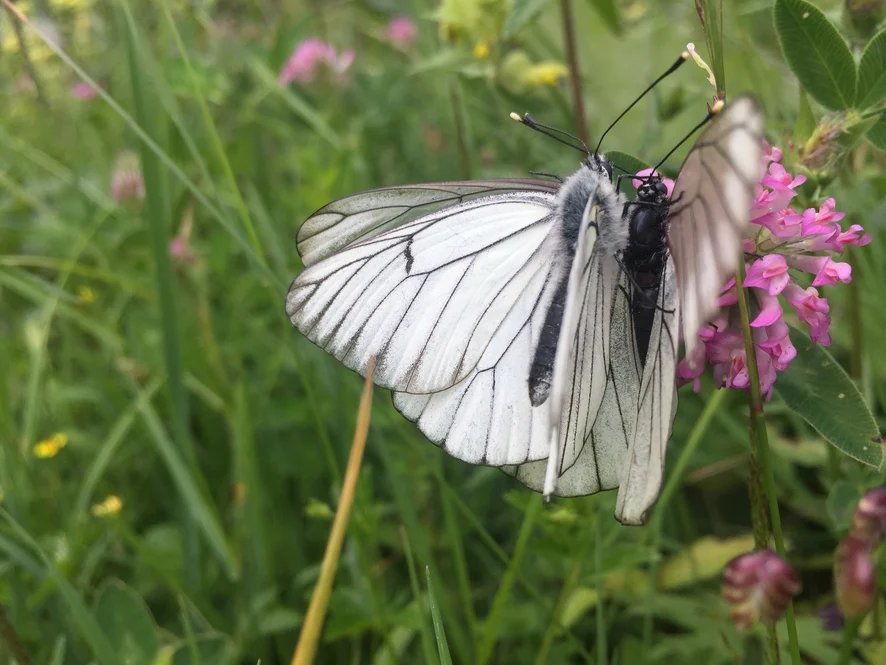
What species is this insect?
Aporia crataegi
